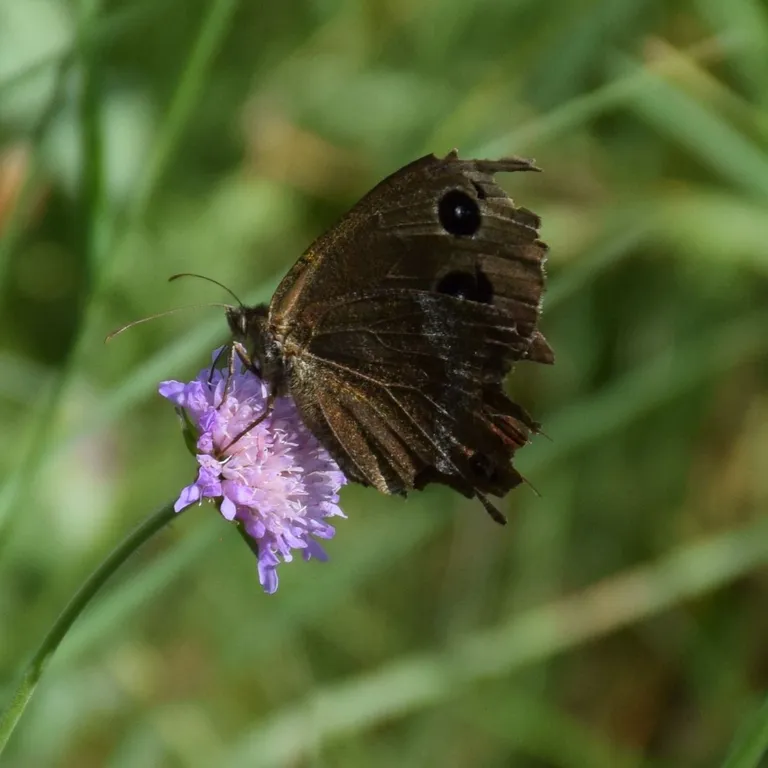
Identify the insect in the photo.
Minois dryas
